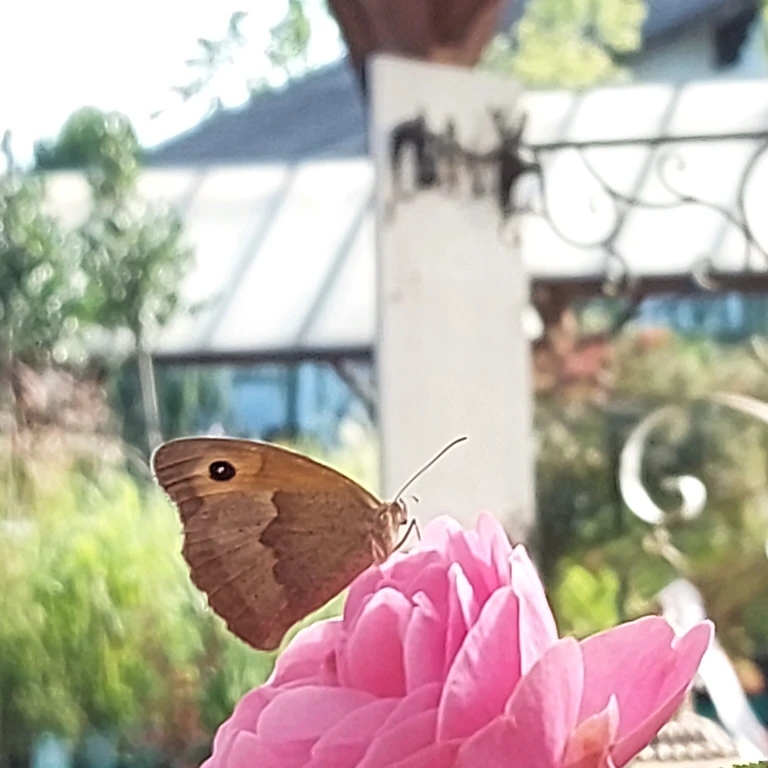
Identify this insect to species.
Maniola jurtina
